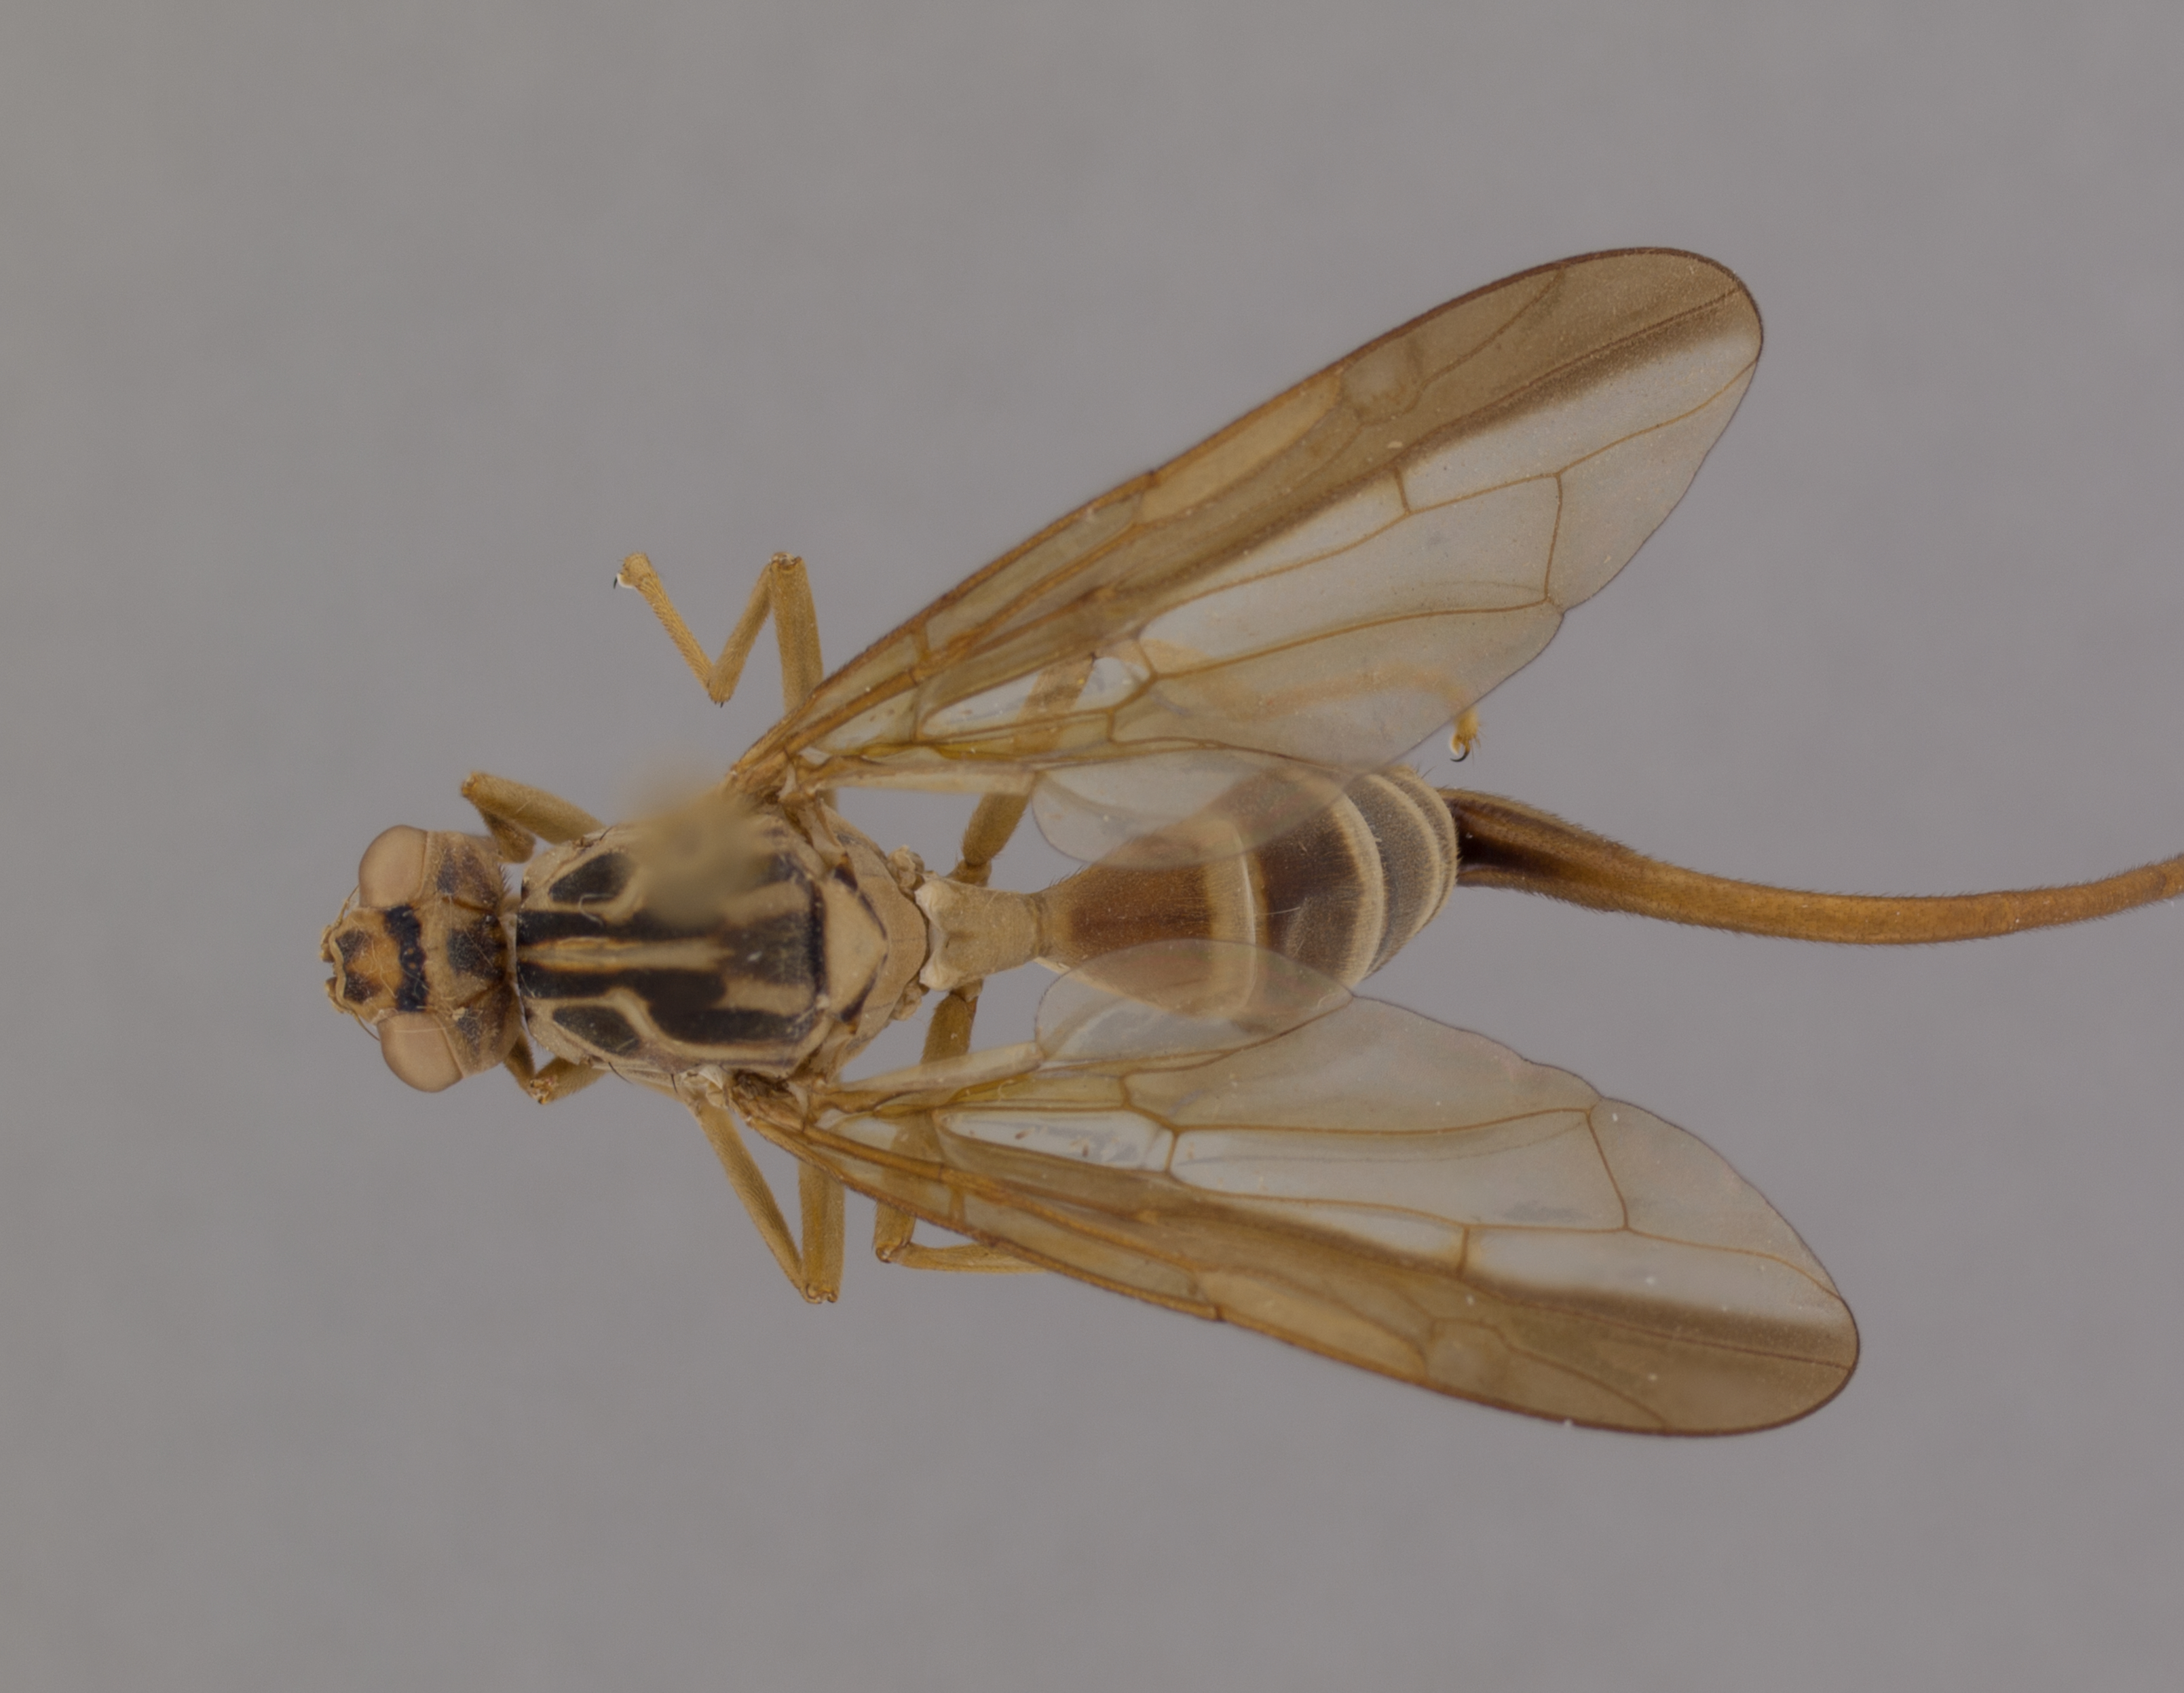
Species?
Toxotrypana curvicauda
